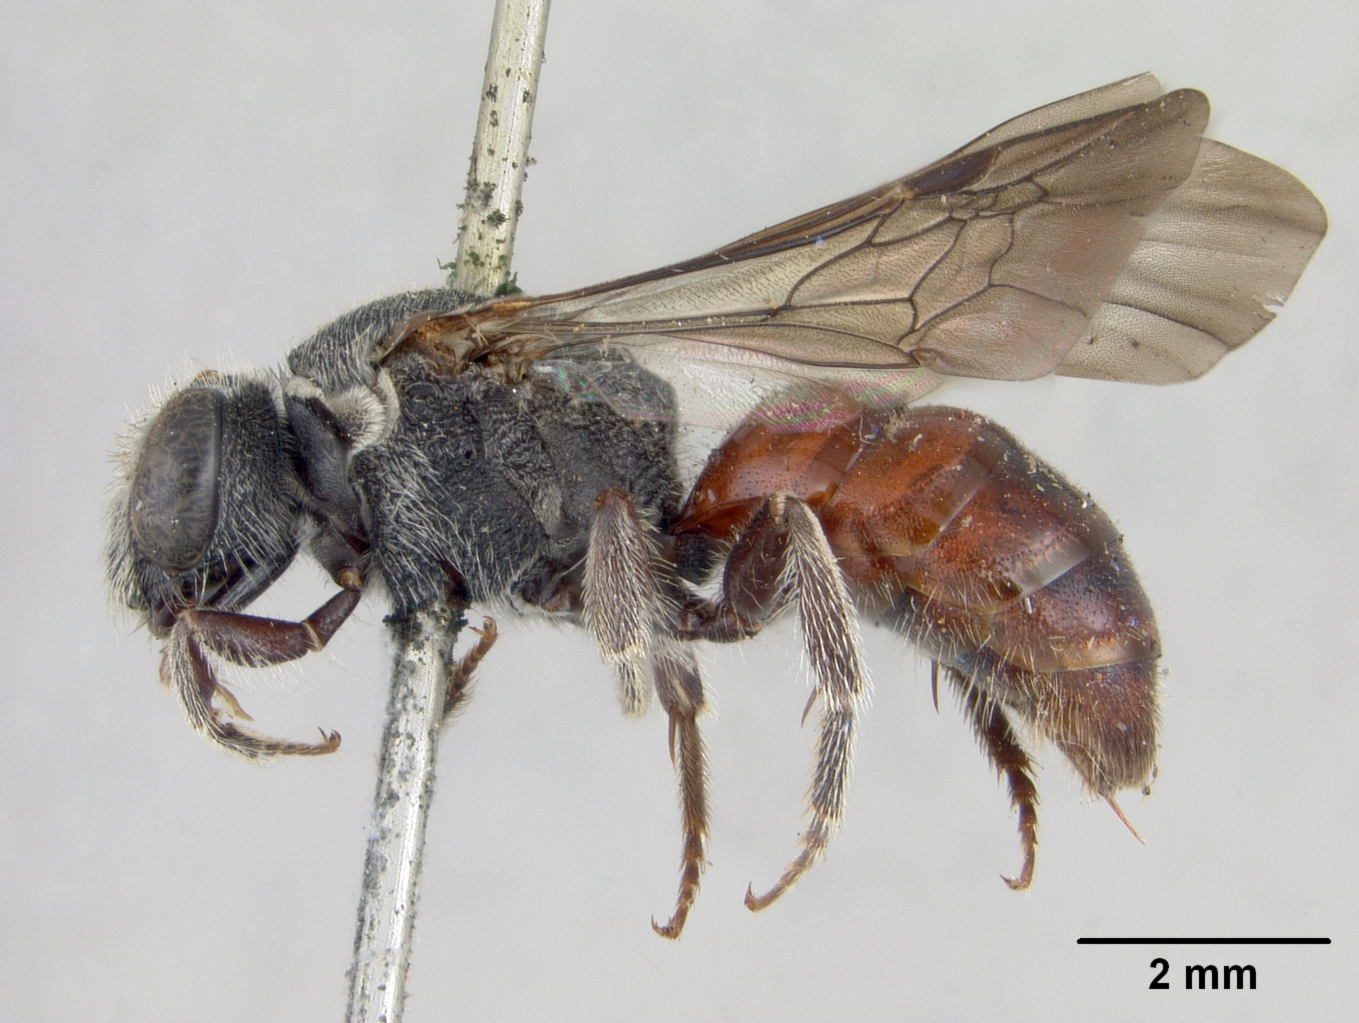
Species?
Sphecodes pecosensis
